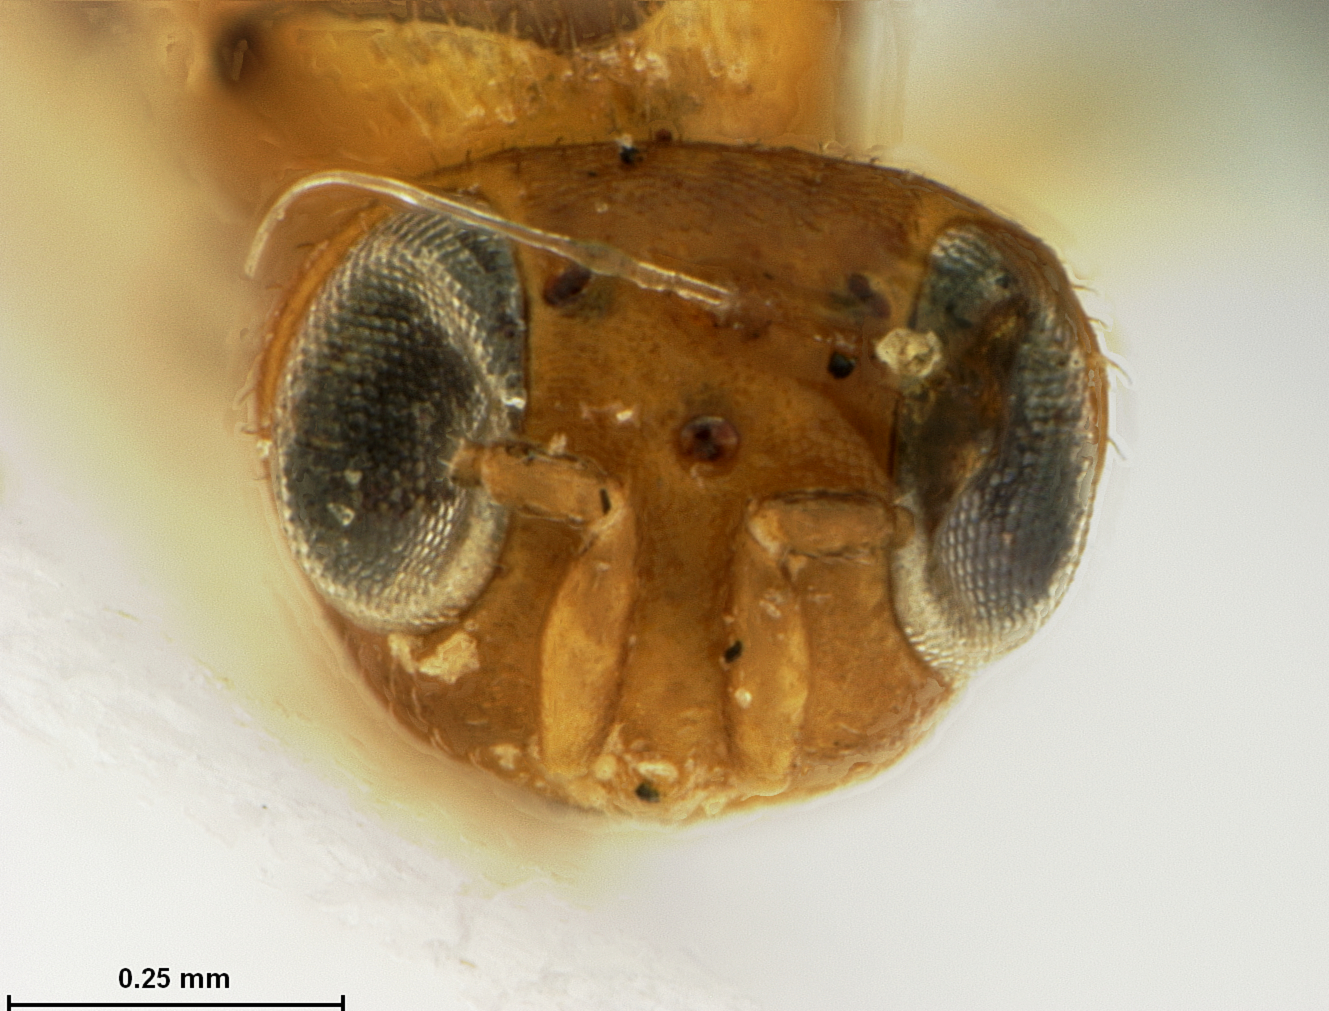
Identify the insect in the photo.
Ericydnus maculipennis
